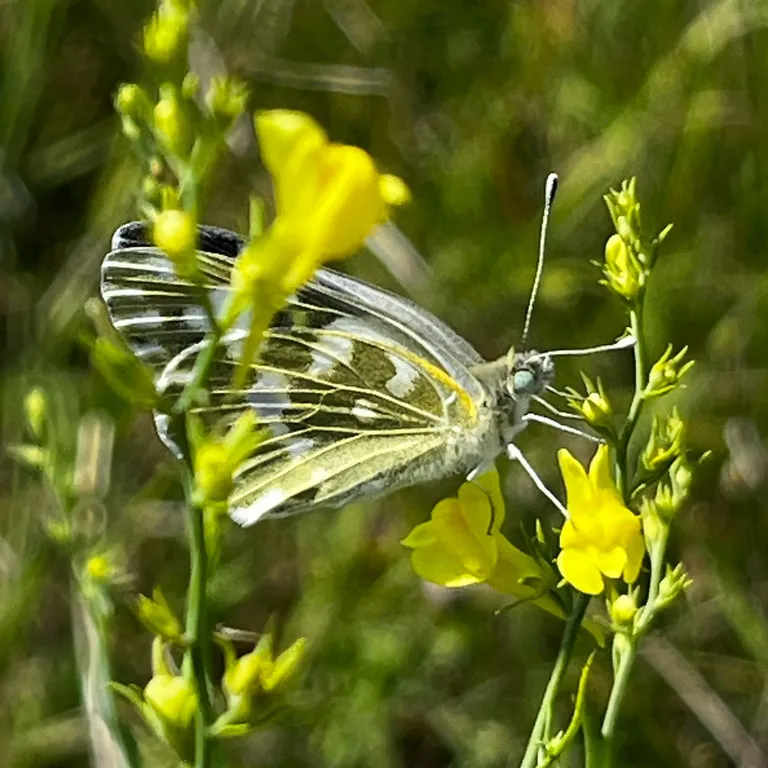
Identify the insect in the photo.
Pontia edusa
